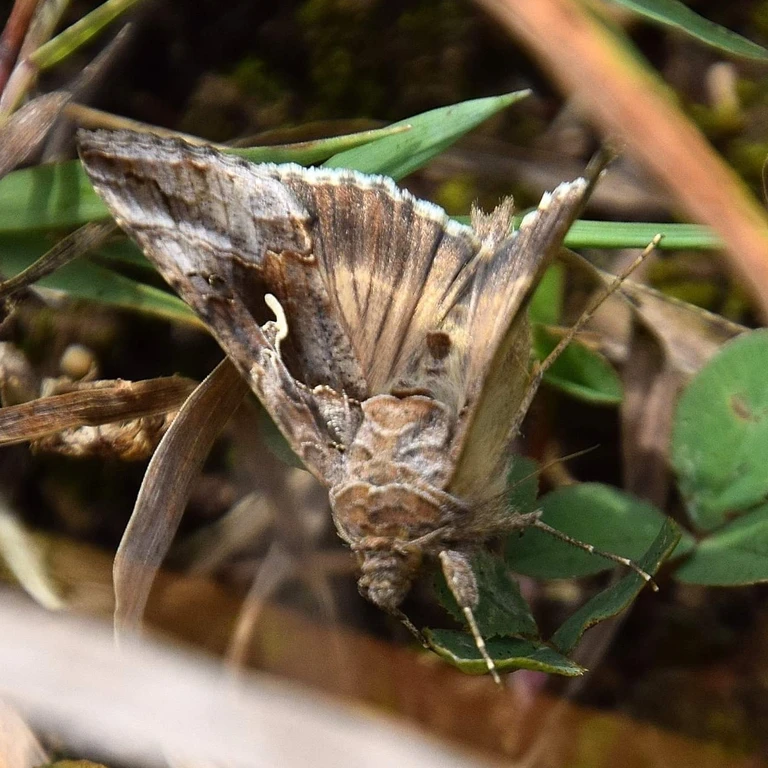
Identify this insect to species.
Autographa gamma
